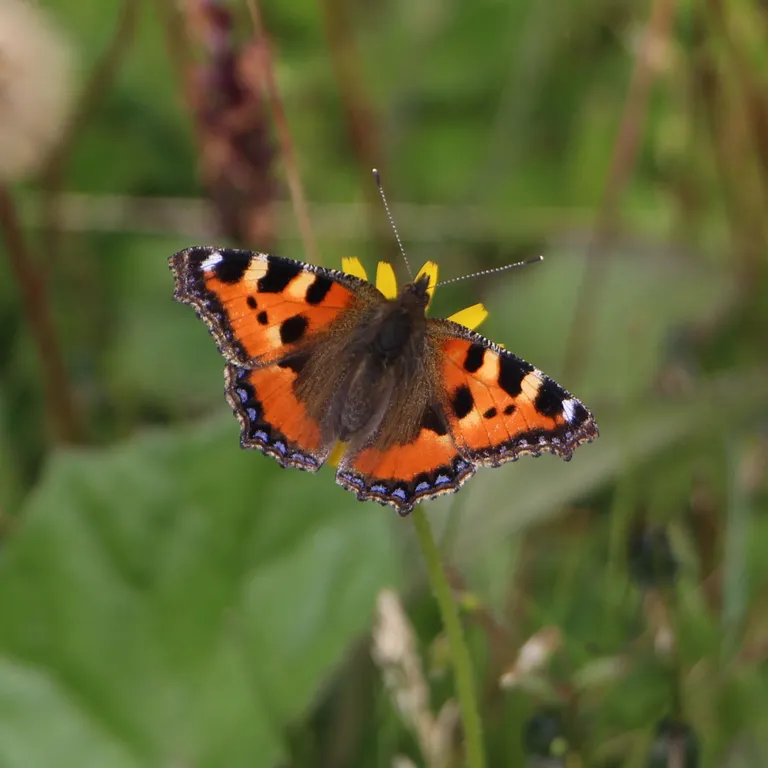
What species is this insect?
Aglais urticae
